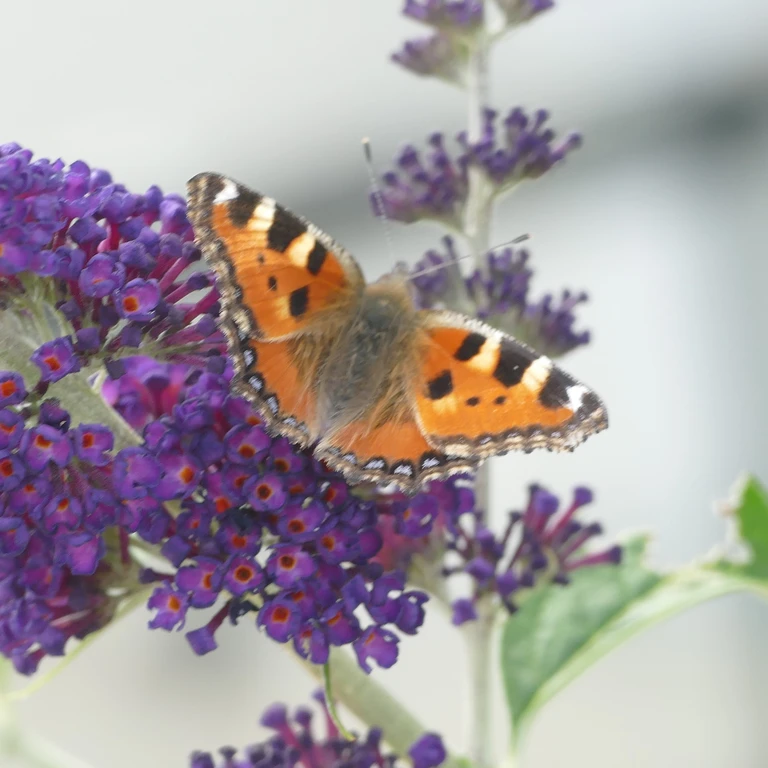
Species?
Aglais urticae
